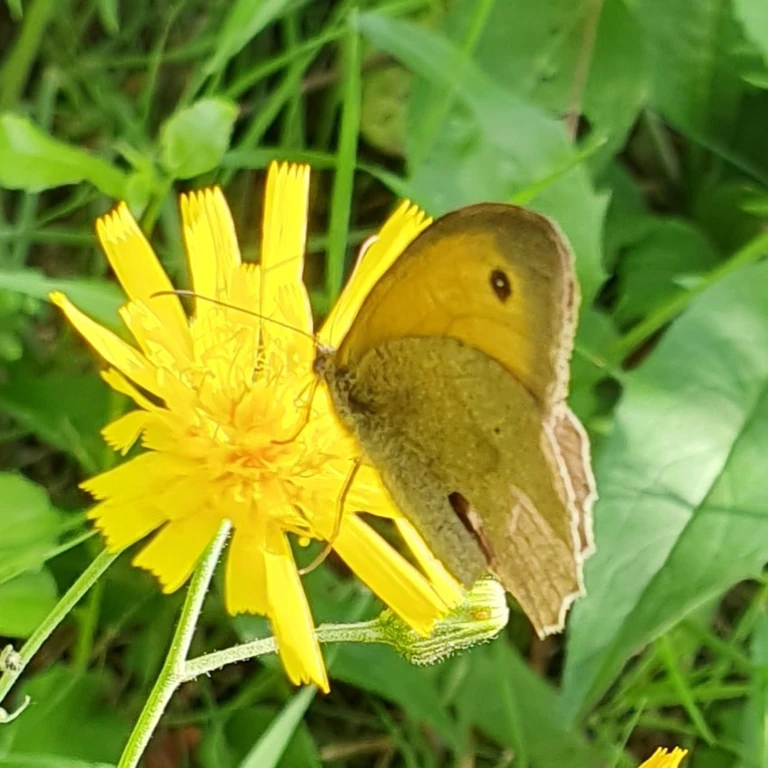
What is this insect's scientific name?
Maniola jurtina
